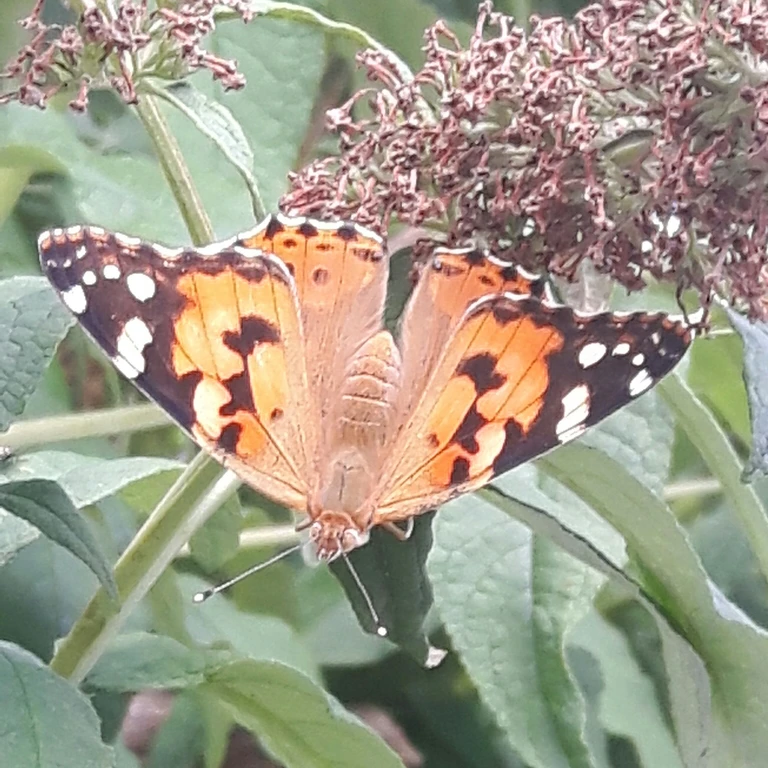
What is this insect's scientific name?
Vanessa cardui
